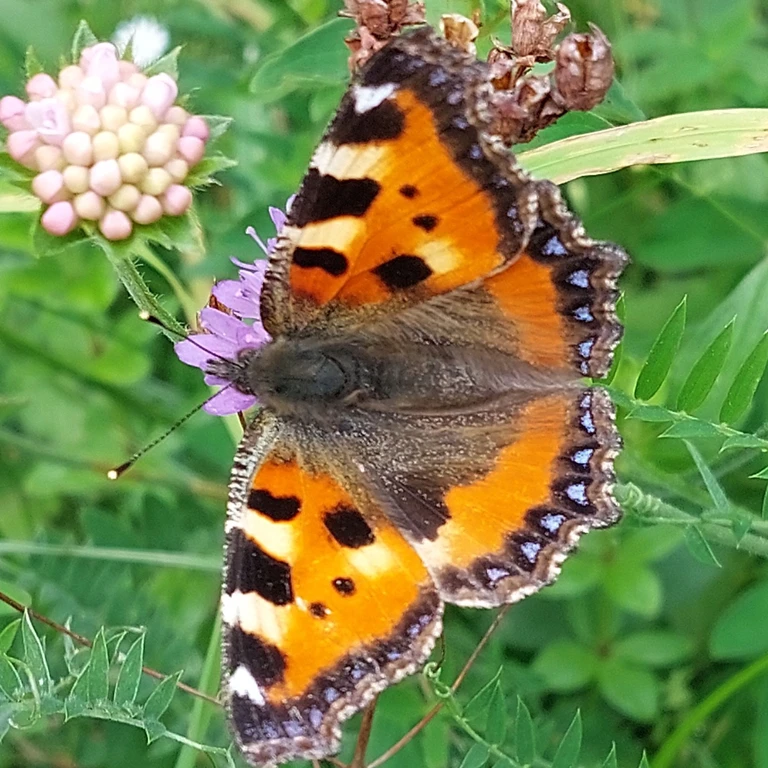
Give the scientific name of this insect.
Aglais urticae
